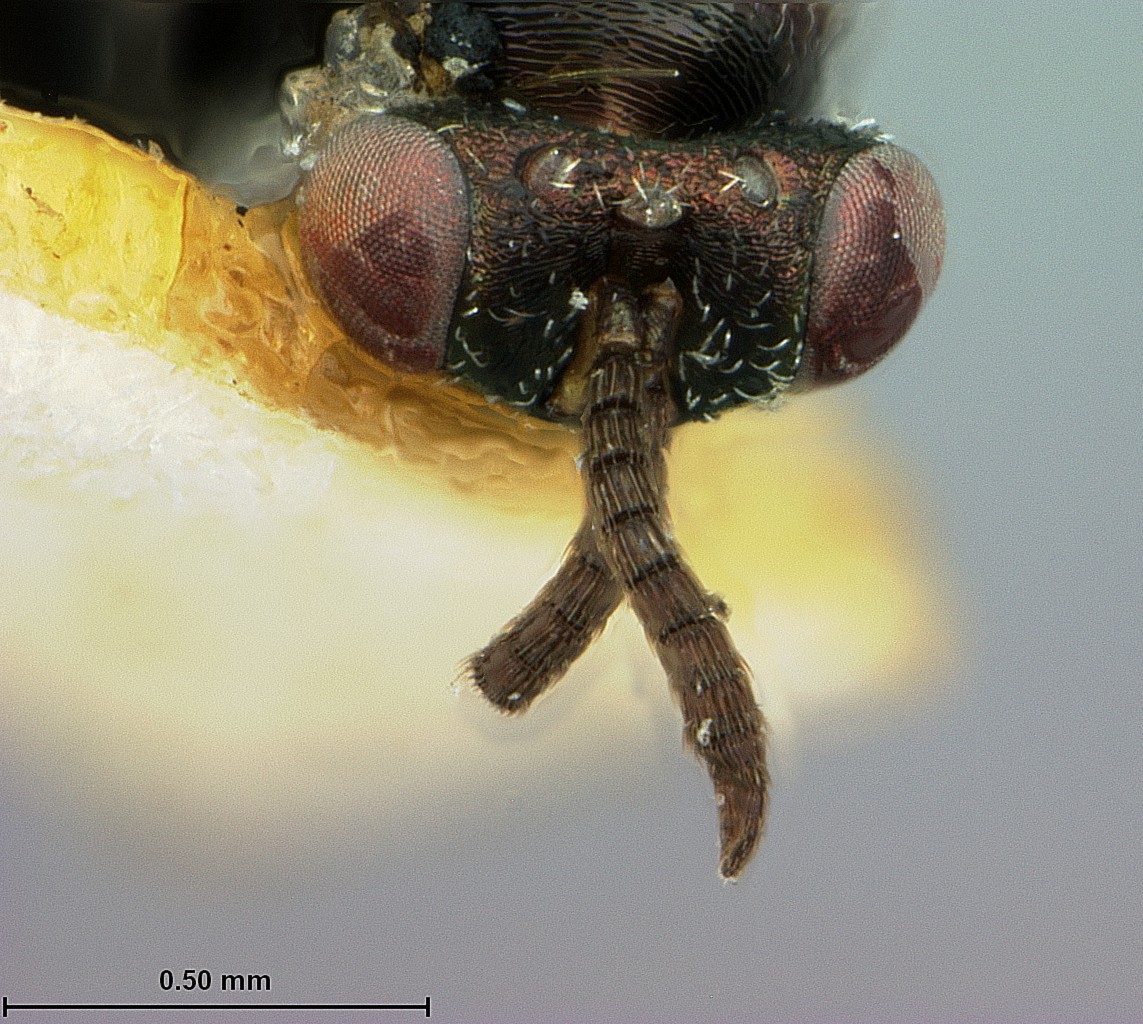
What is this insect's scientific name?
Torymus anthomyiae
